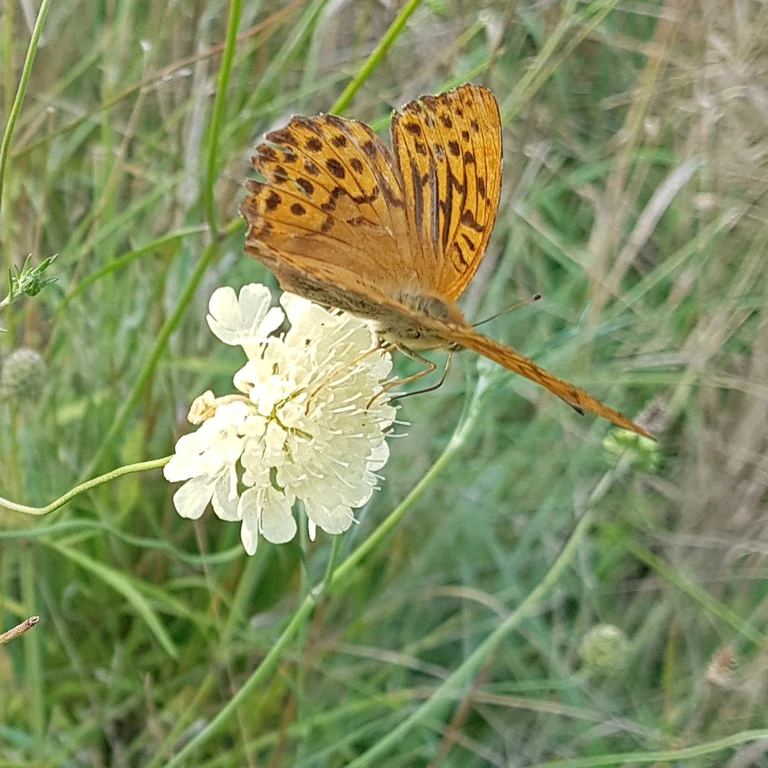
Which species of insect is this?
Argynnis paphia
